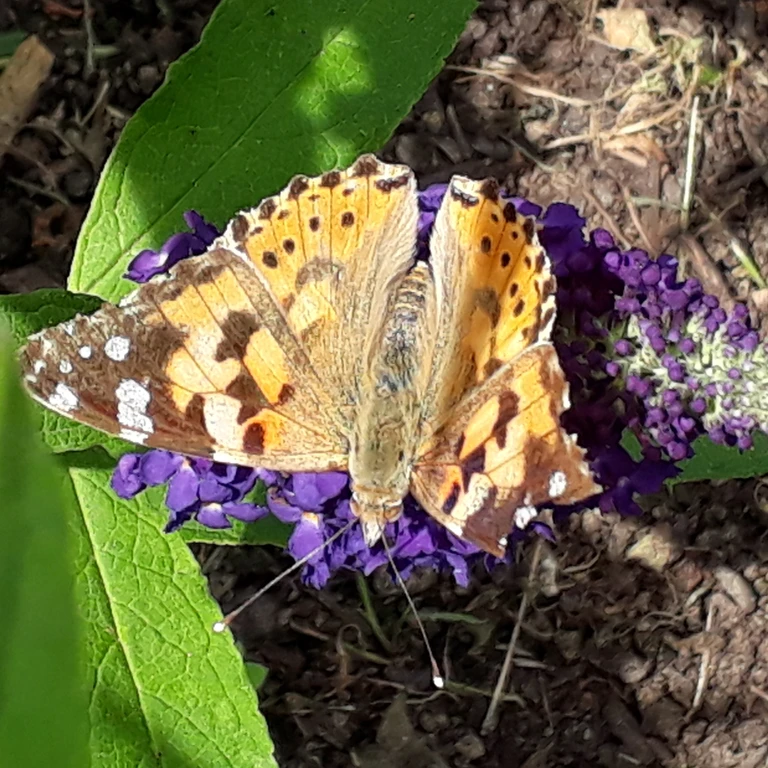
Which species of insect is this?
Vanessa cardui
